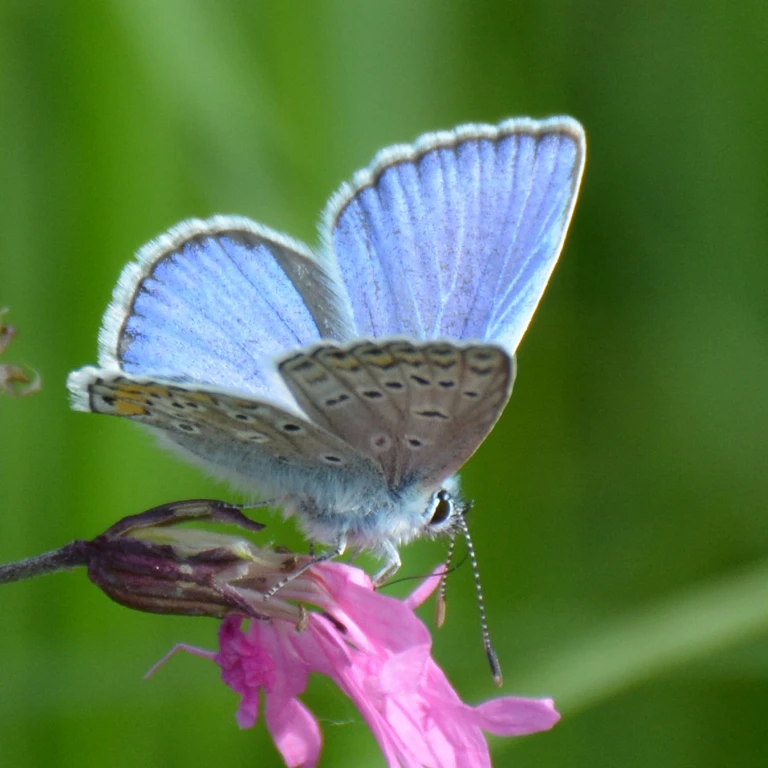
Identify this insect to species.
Polyommatus icarus
